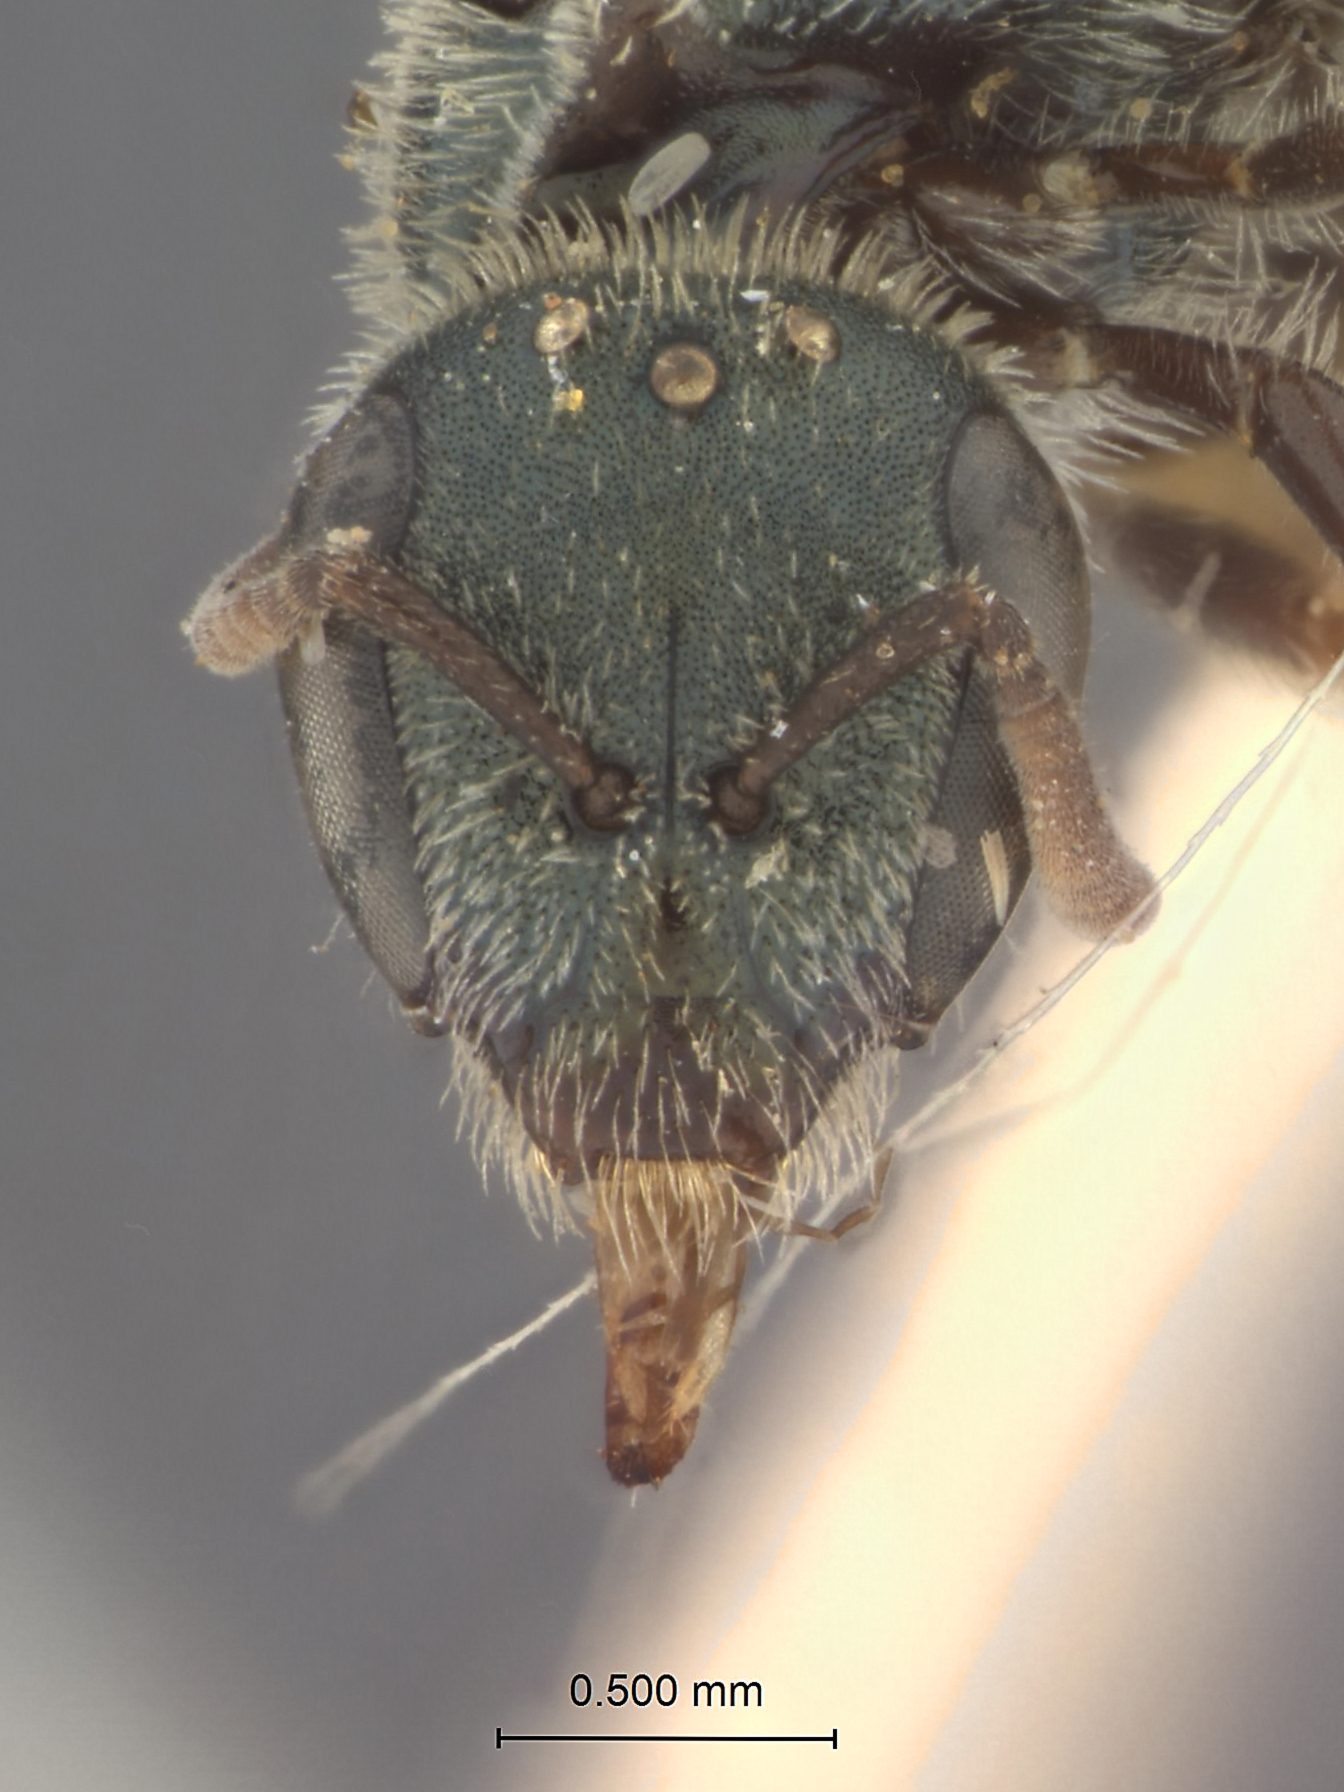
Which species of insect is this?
Halictus brunneiventris
